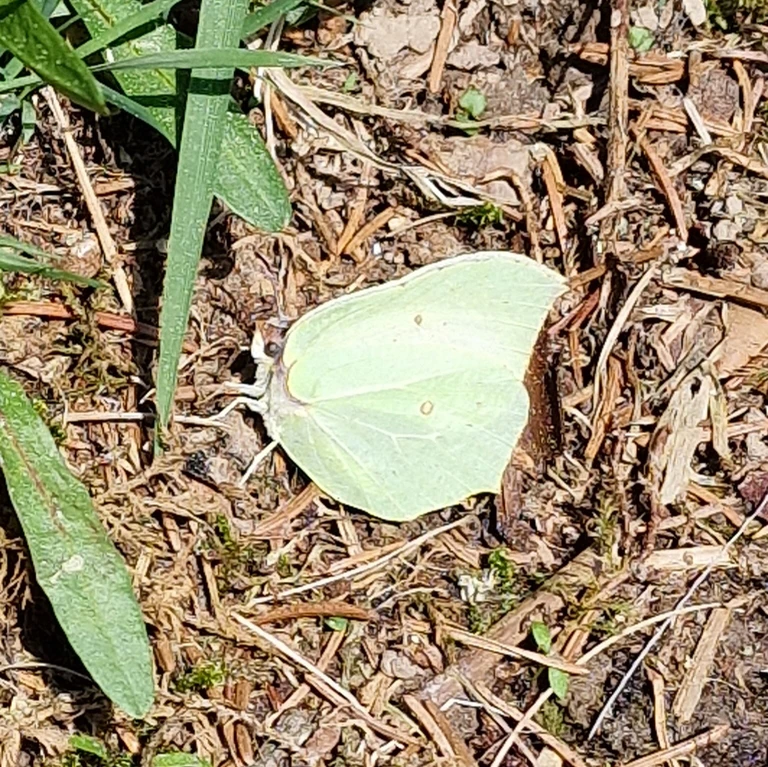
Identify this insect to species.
Gonepteryx rhamni
